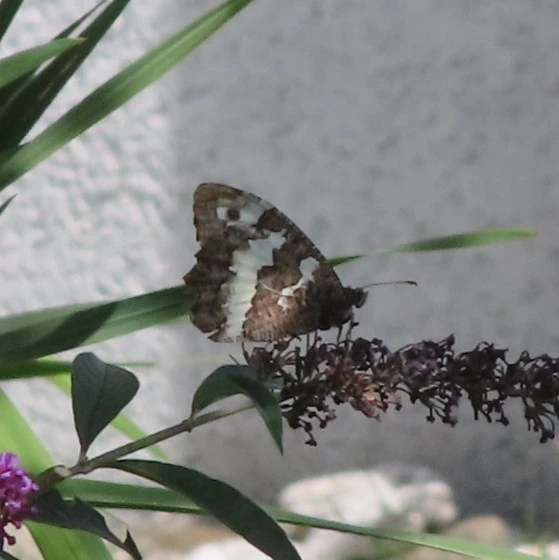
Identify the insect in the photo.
Brintesia circe
